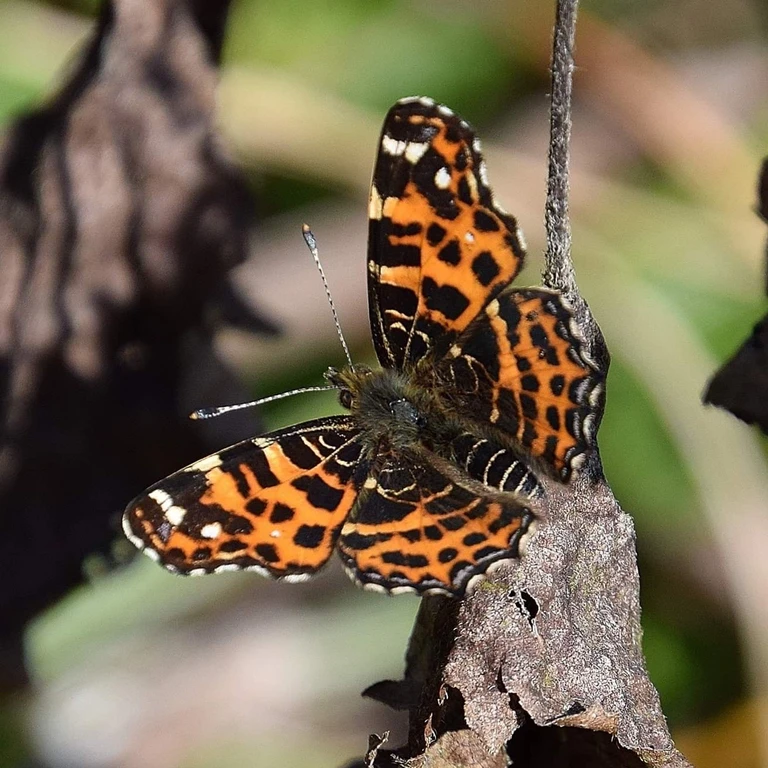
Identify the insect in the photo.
Araschnia levana
